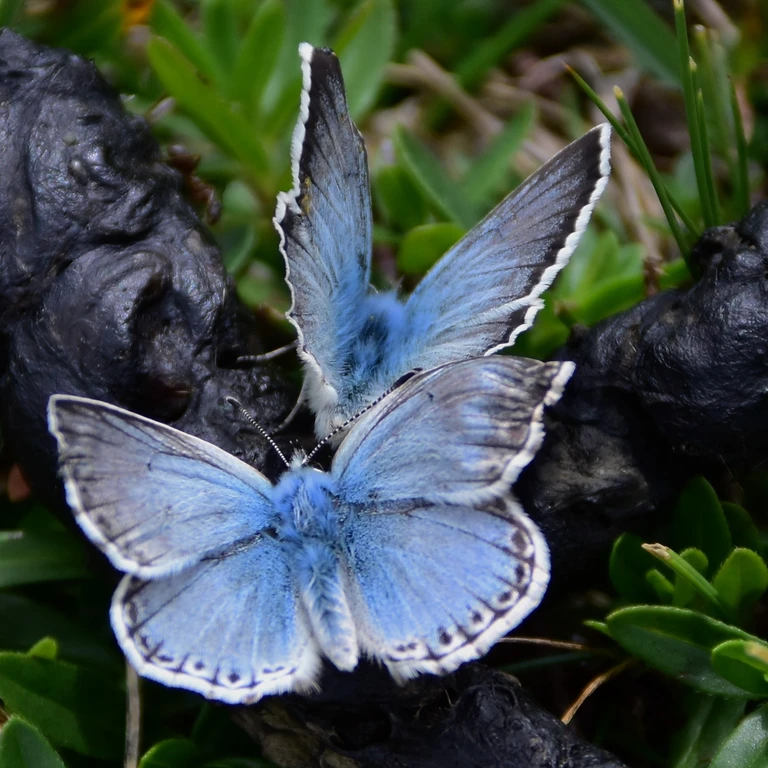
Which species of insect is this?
Lysandra coridon
